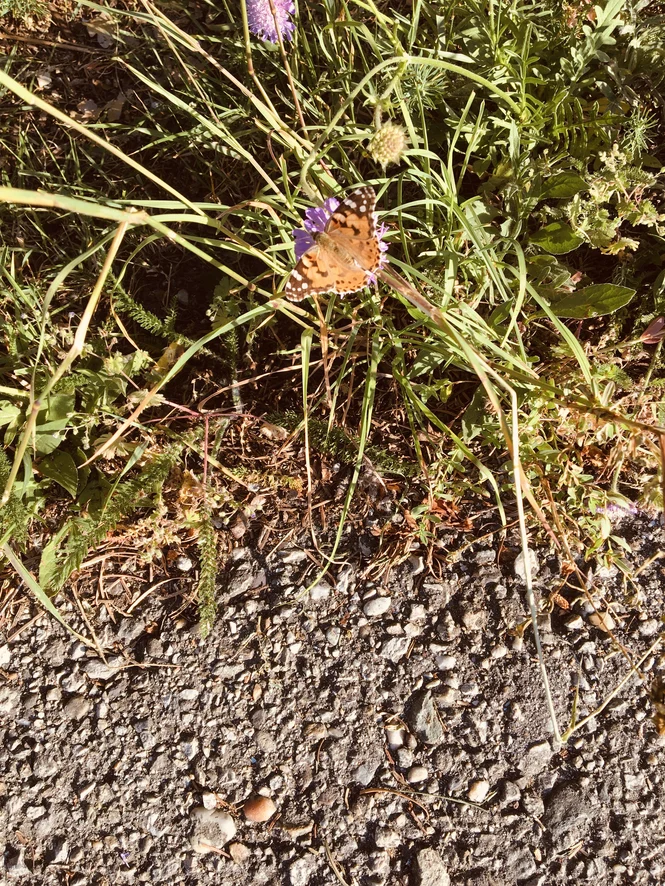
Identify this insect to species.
Vanessa cardui
